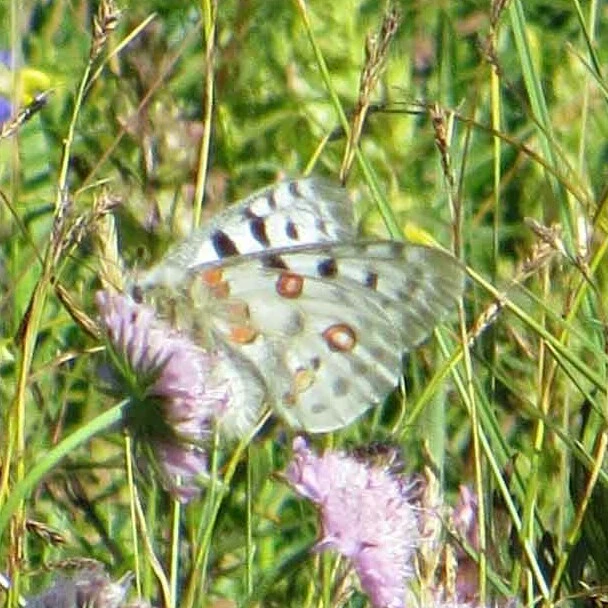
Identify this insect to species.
Parnassius apollo
